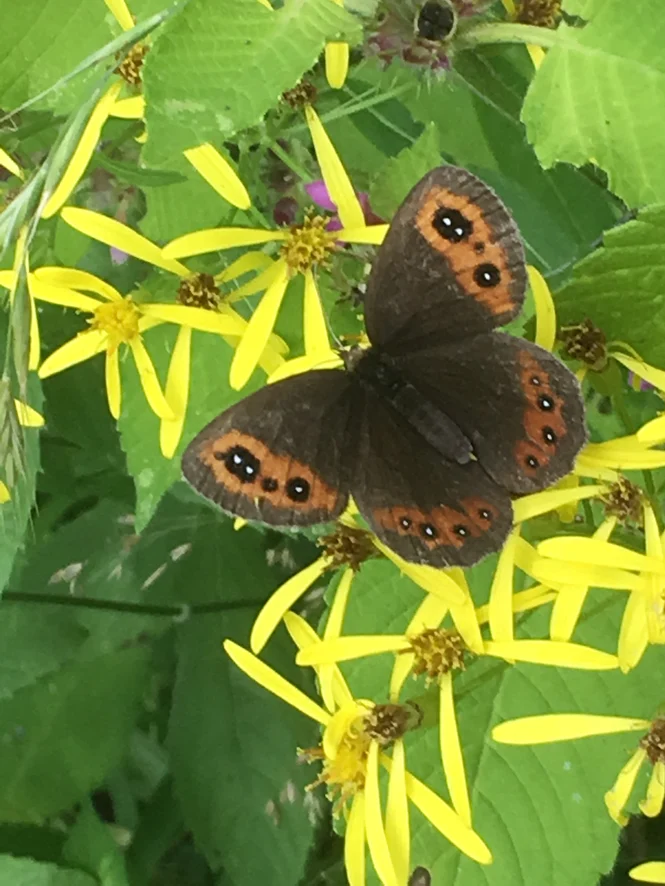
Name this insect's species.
Erebia aethiops
